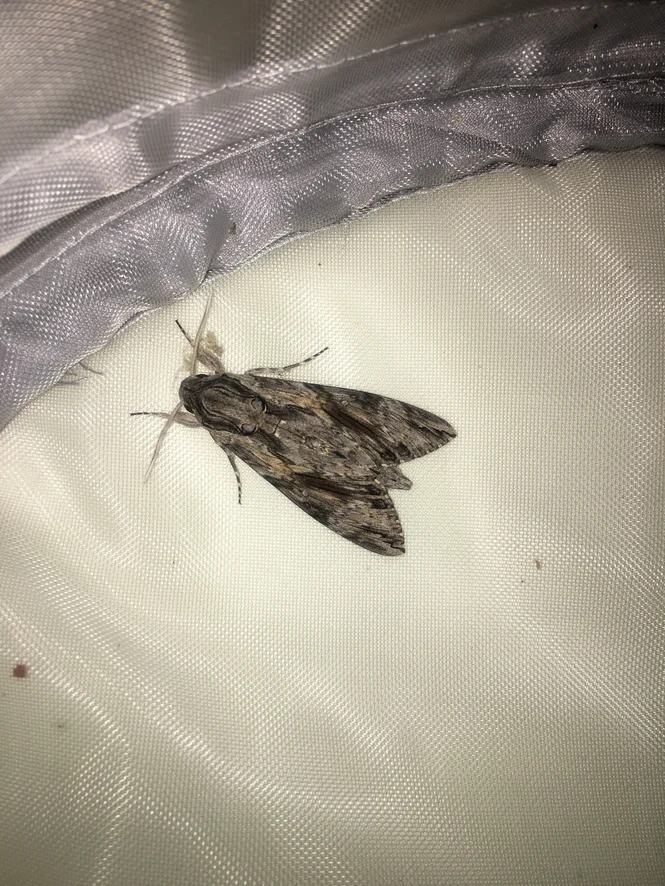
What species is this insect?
Agrius convolvuli
